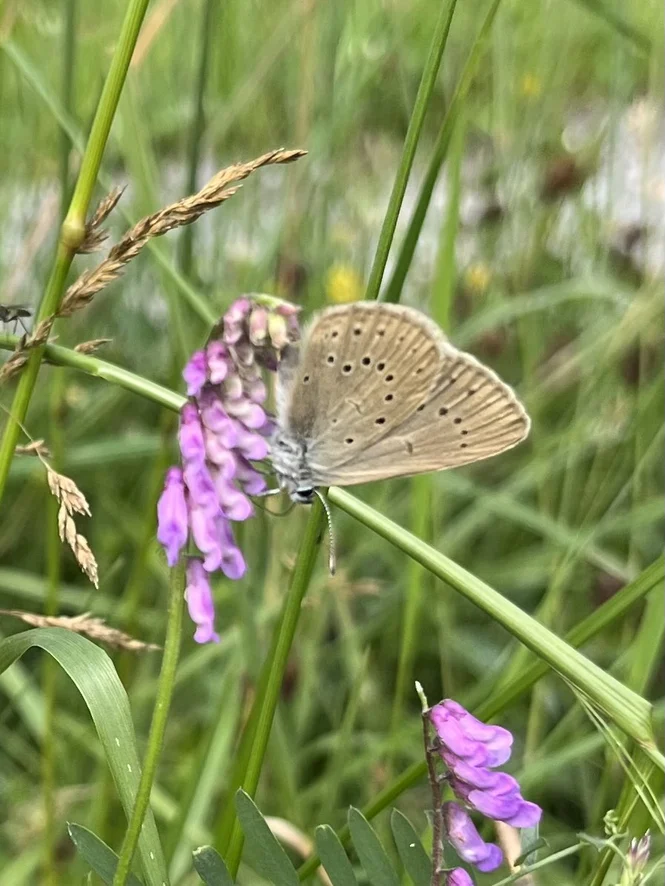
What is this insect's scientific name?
Phengaris teleius
